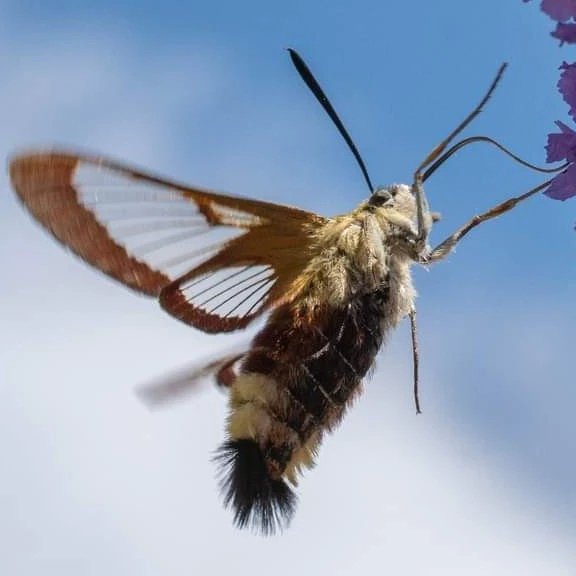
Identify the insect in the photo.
Hemaris fuciformis
